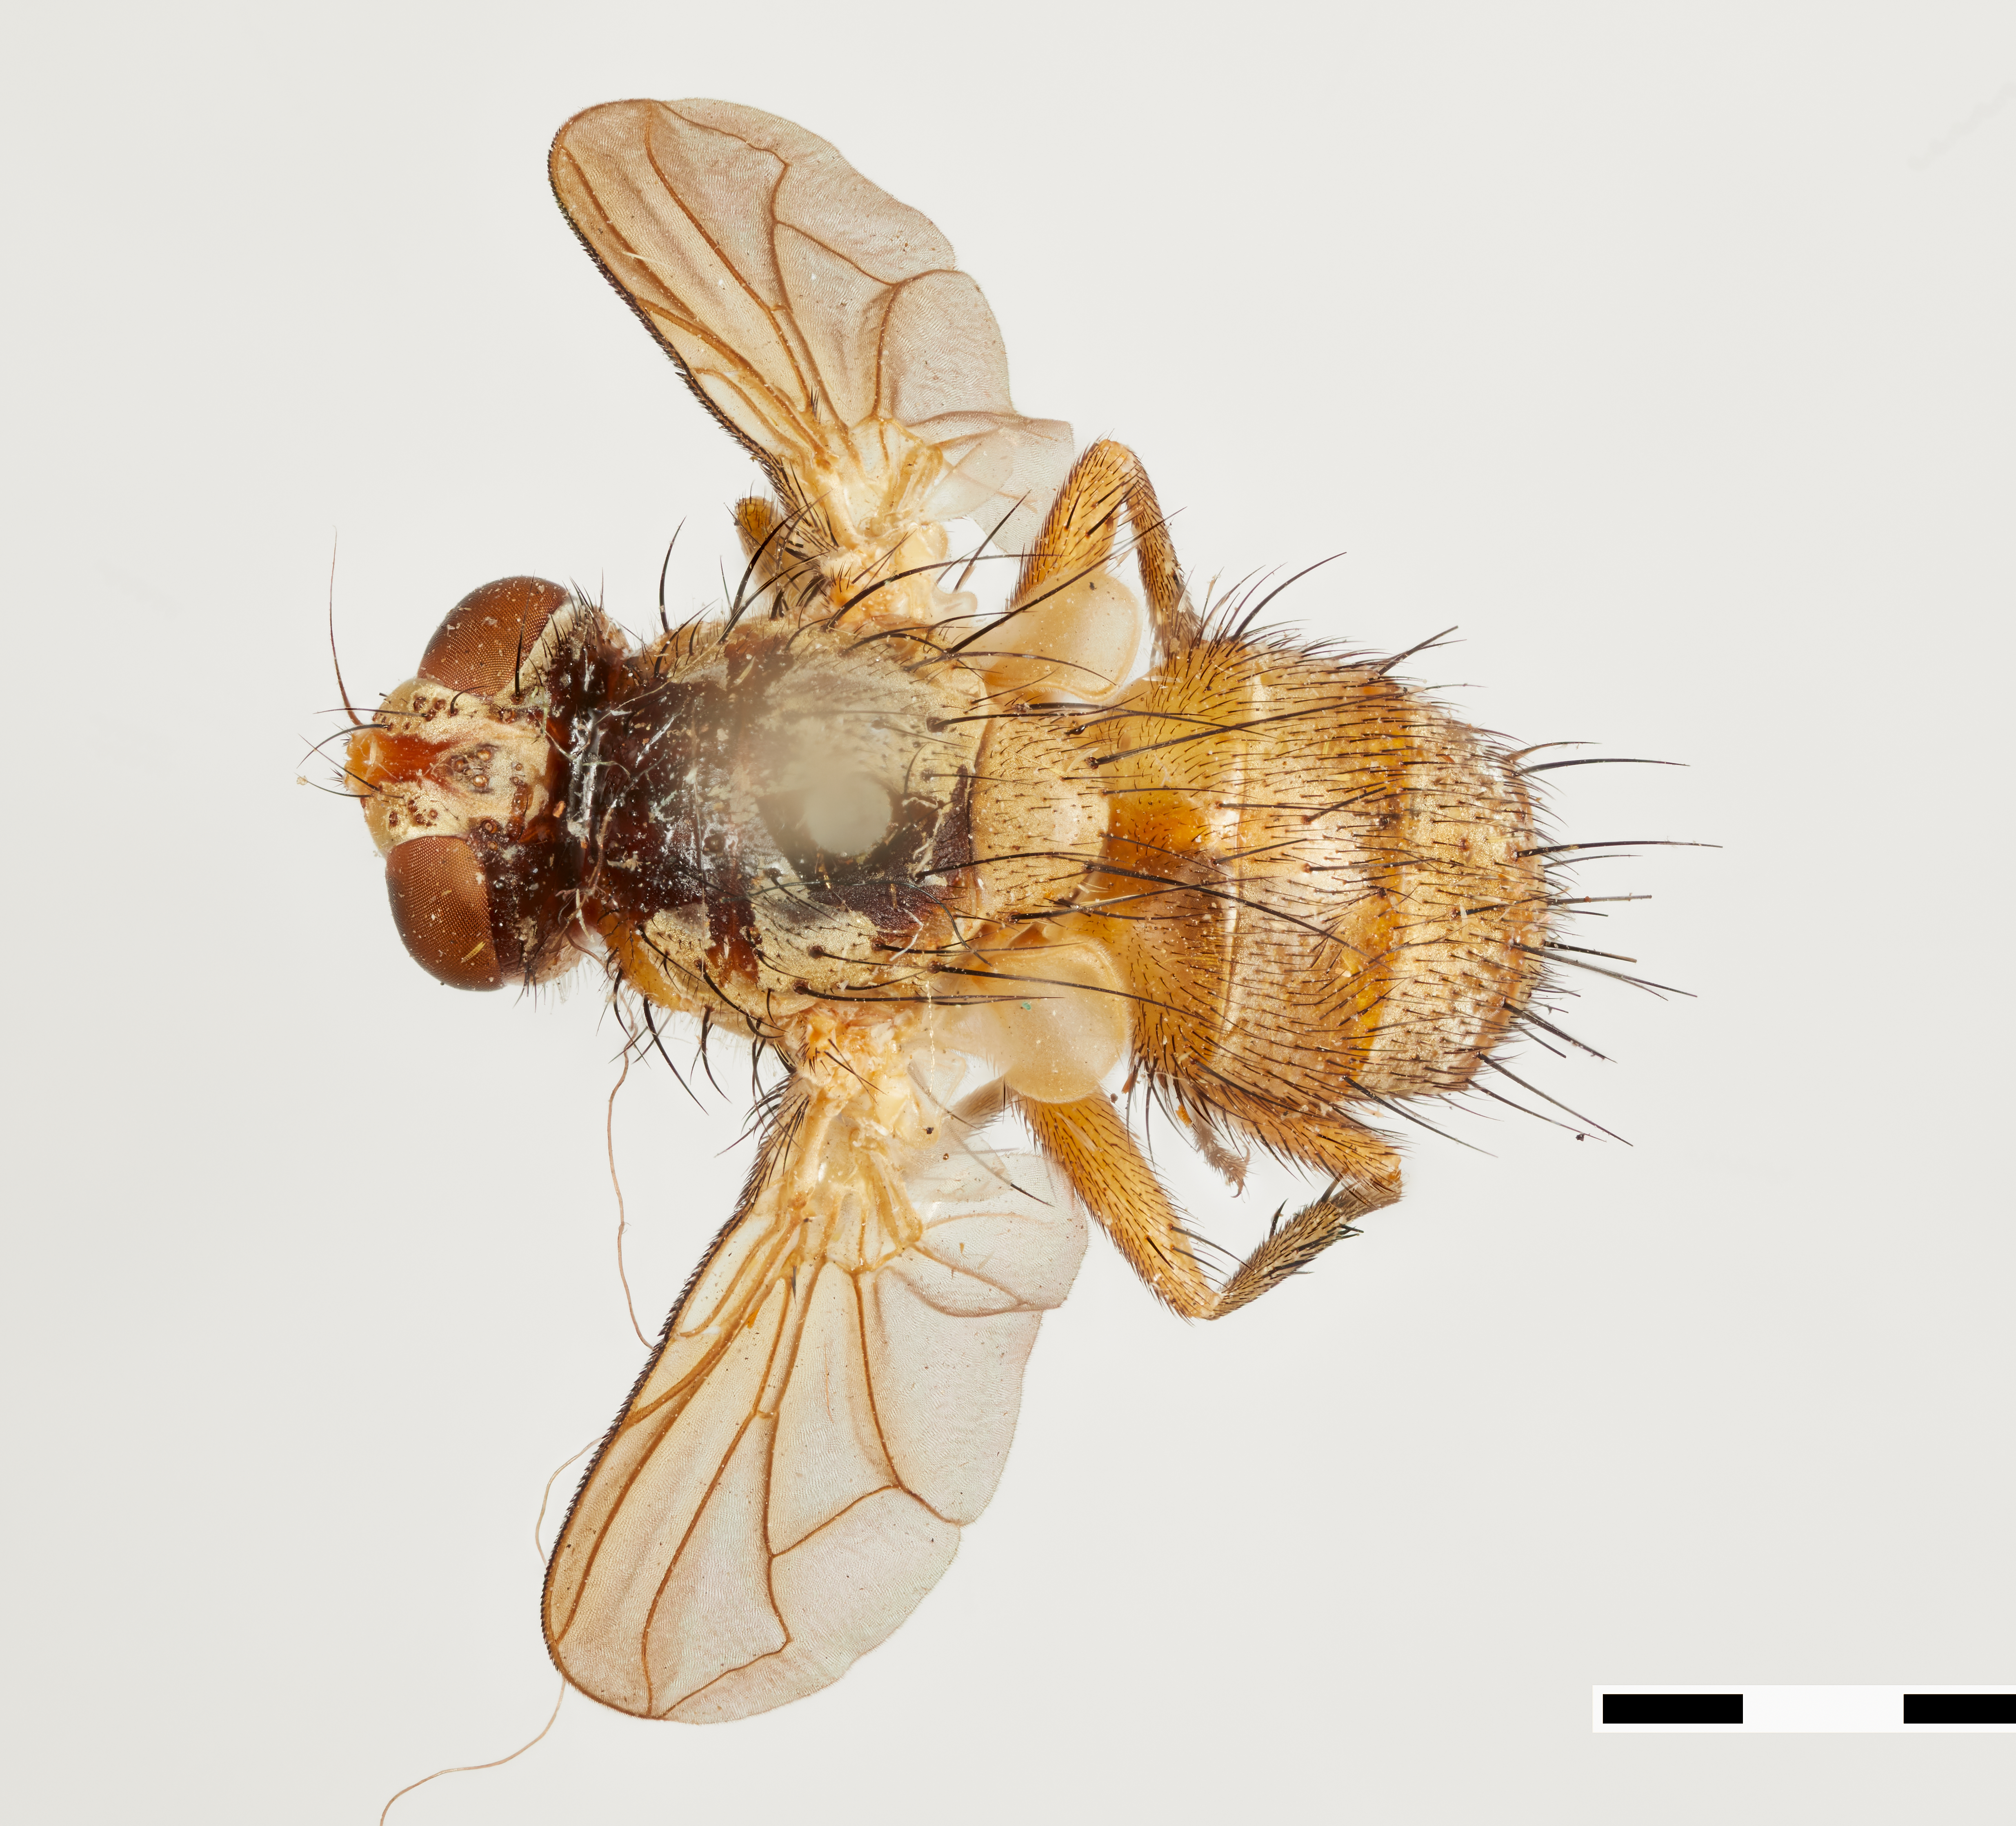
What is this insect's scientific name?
Hypostena flaveola
